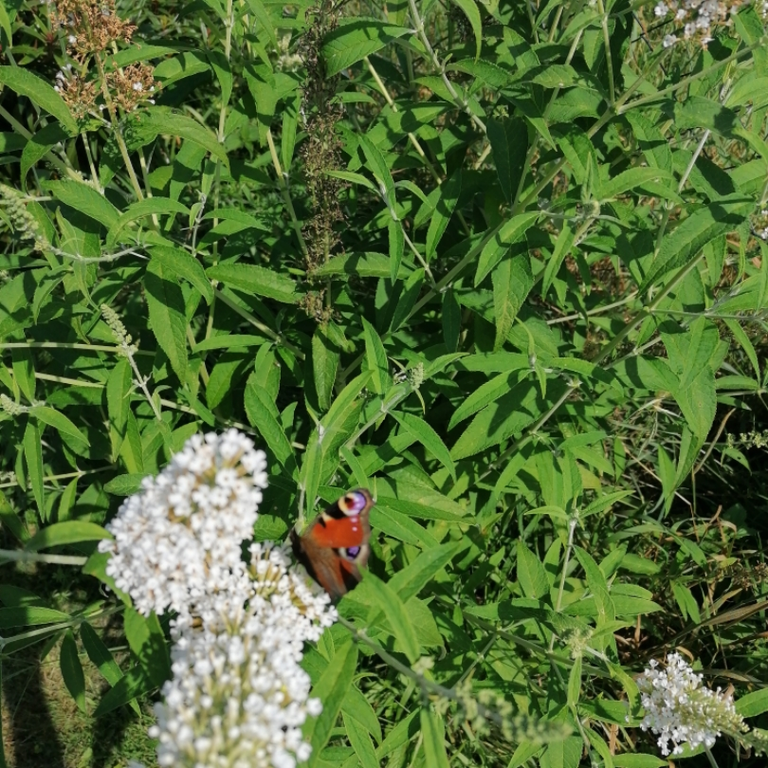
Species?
Aglais io
